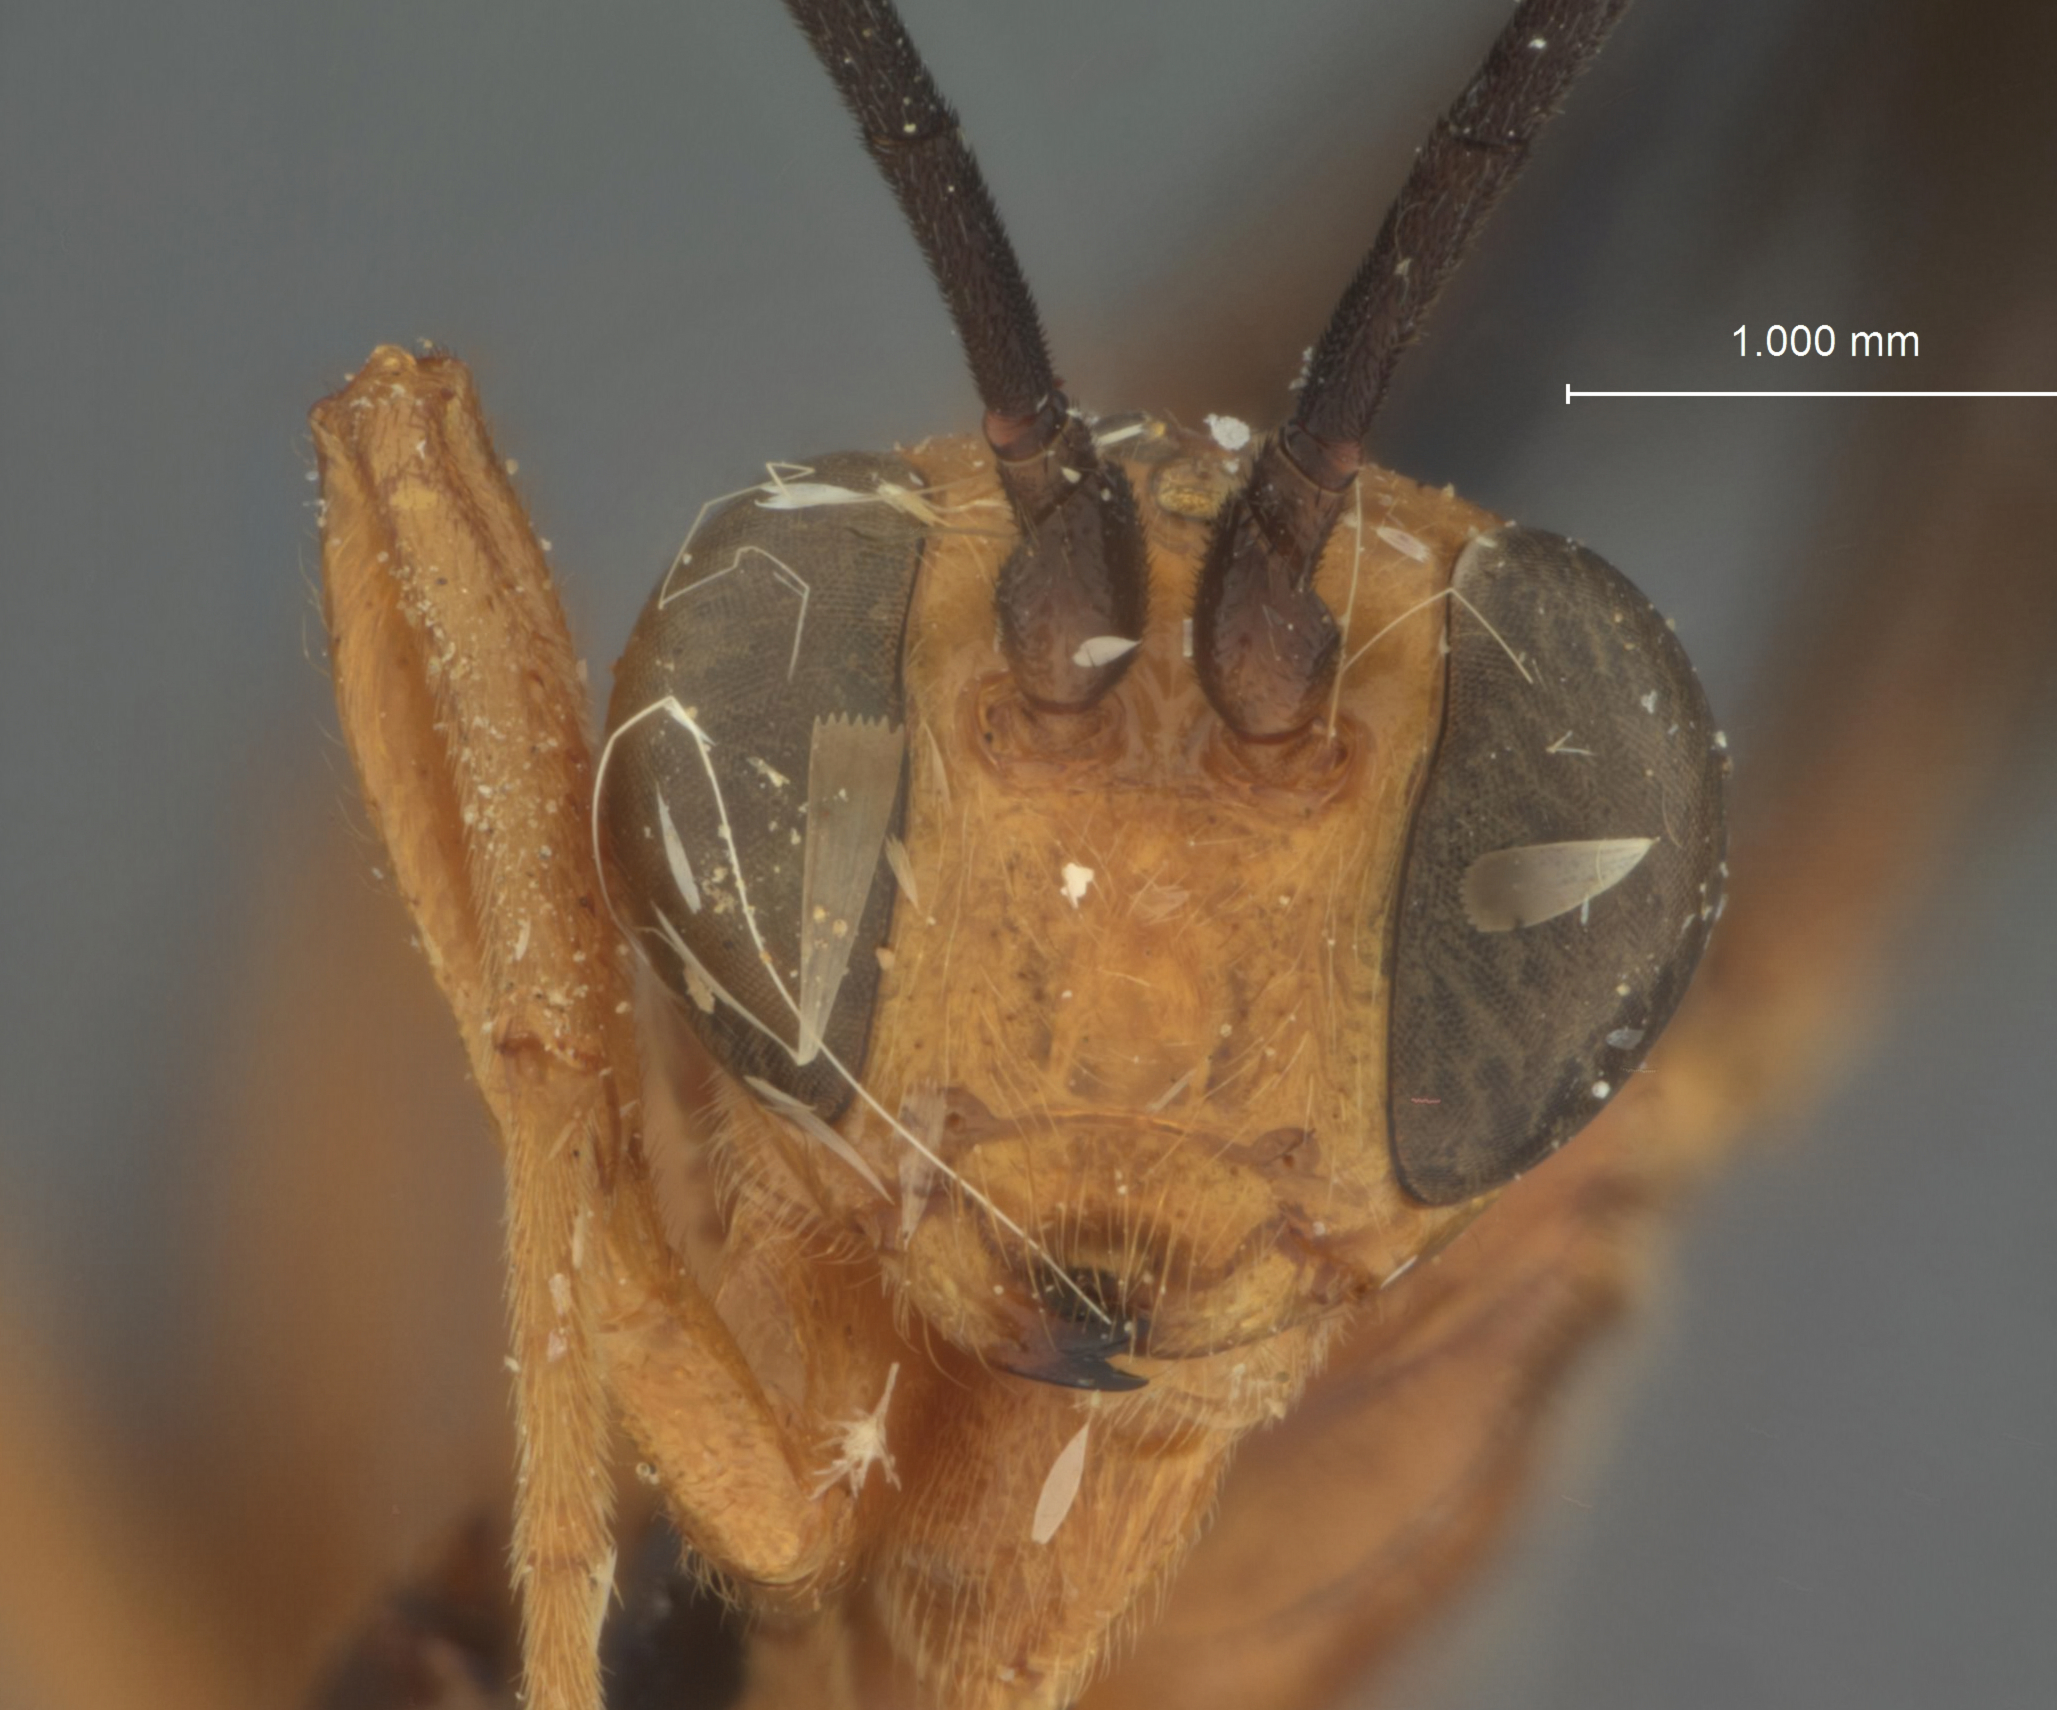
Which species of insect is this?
Flavopimpla bicolor
